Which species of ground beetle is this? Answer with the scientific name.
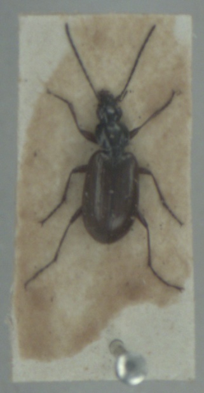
Agonum piceum
